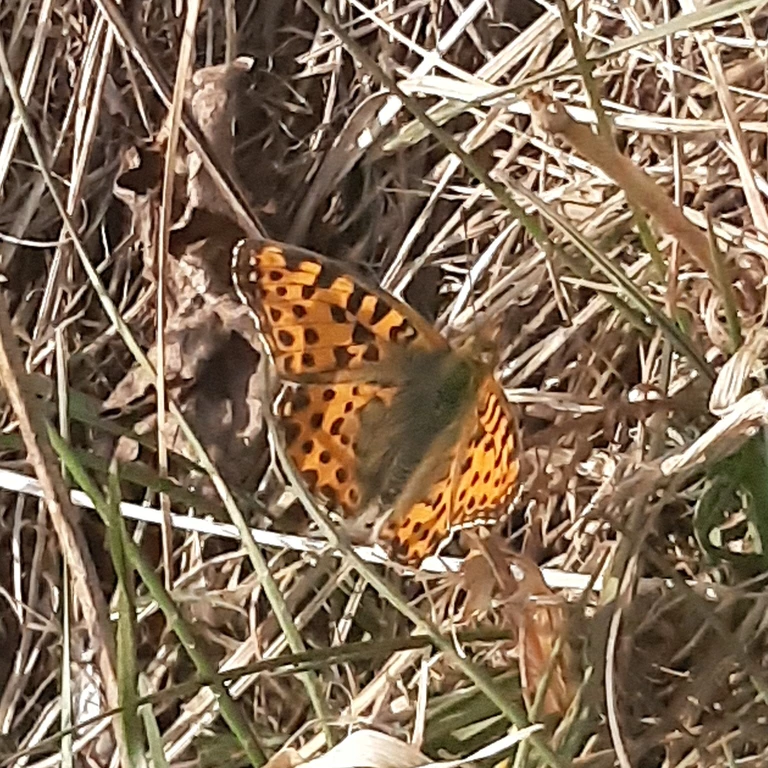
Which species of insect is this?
Issoria lathonia
